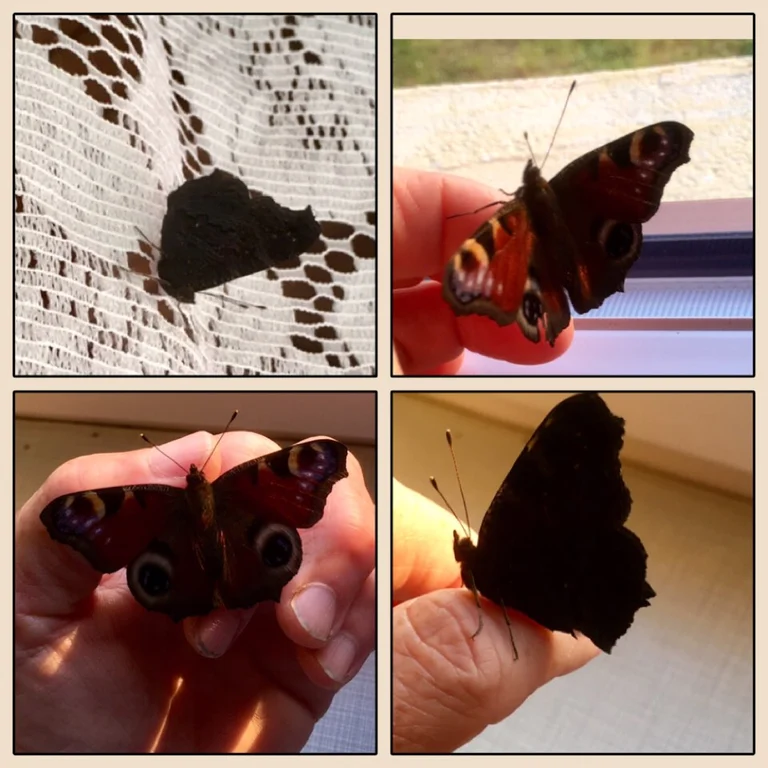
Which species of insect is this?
Aglais io
